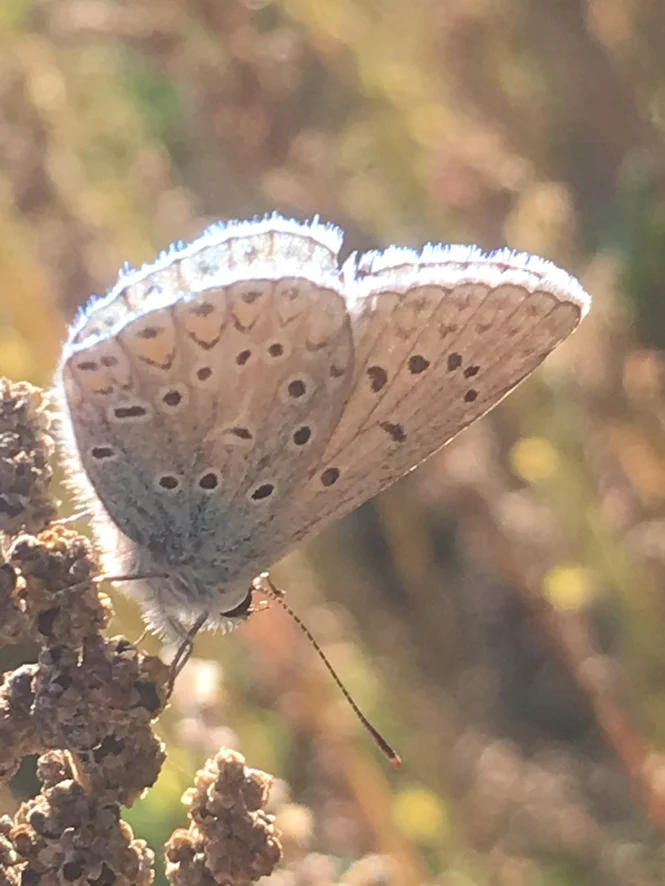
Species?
Polyommatus icarus
